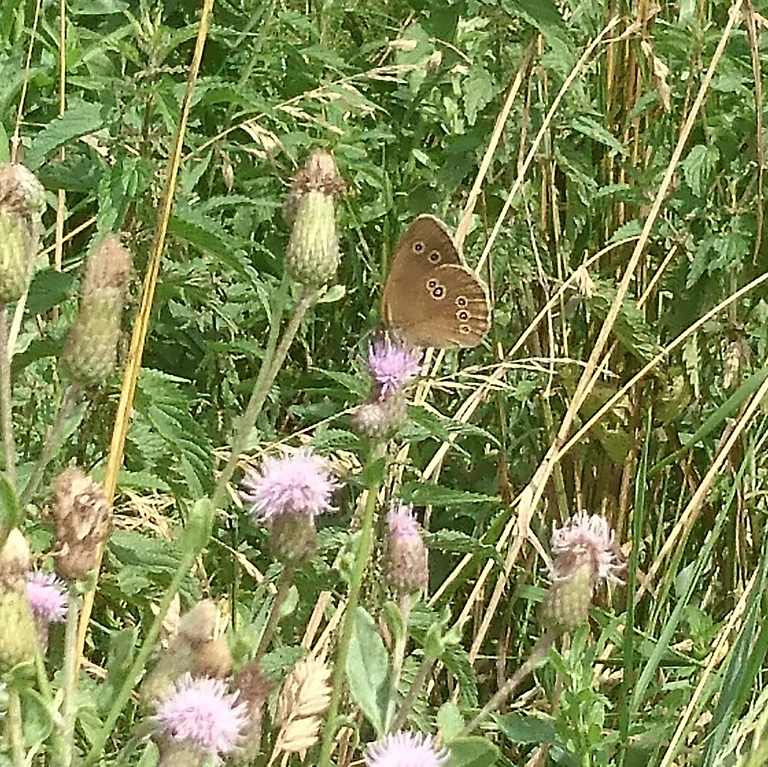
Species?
Aphantopus hyperantus
